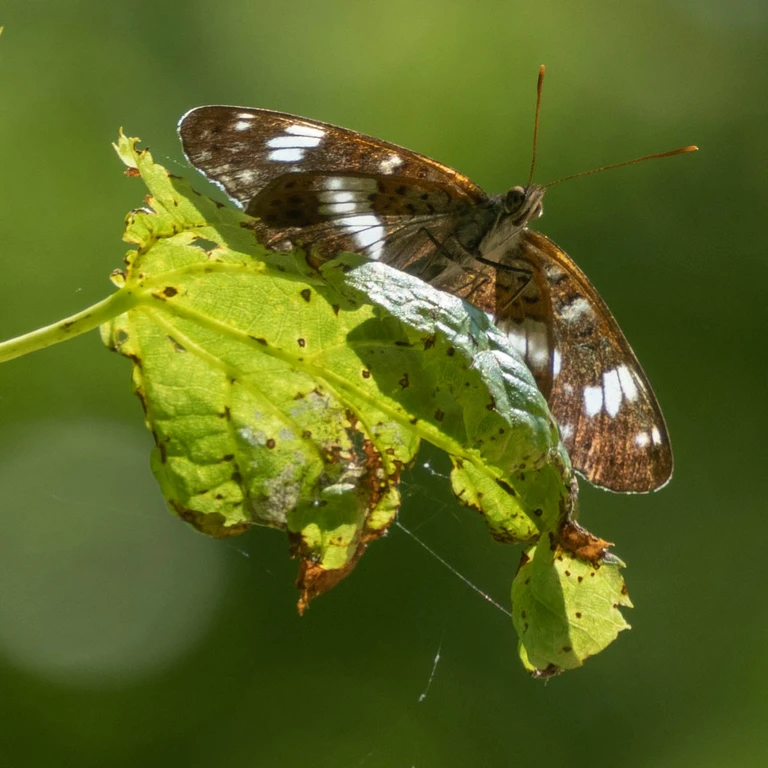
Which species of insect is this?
Limenitis camilla (also Ladoga camilla)
